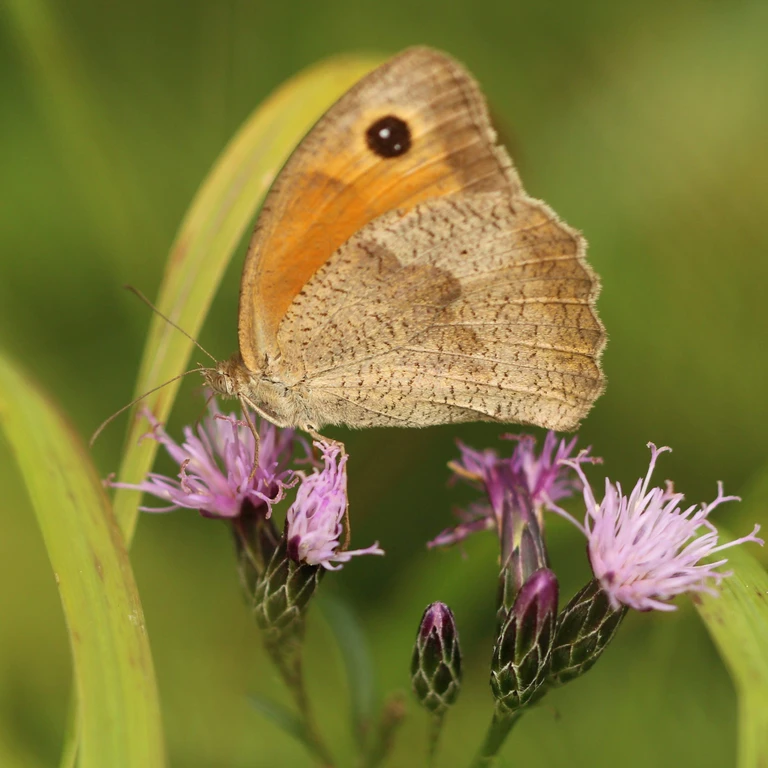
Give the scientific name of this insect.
Maniola jurtina
